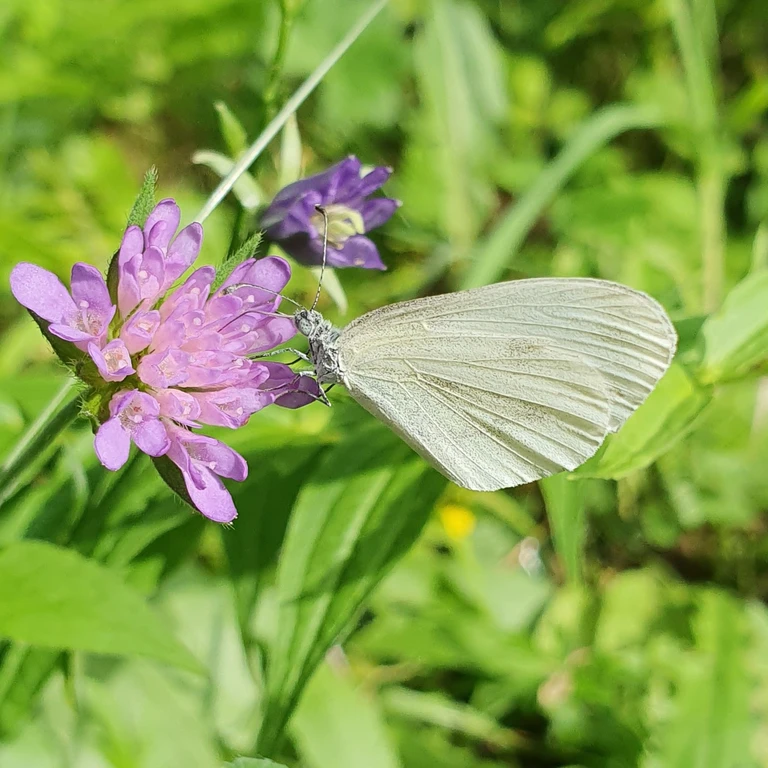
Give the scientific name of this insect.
Leptidea sinapis/juvernica
